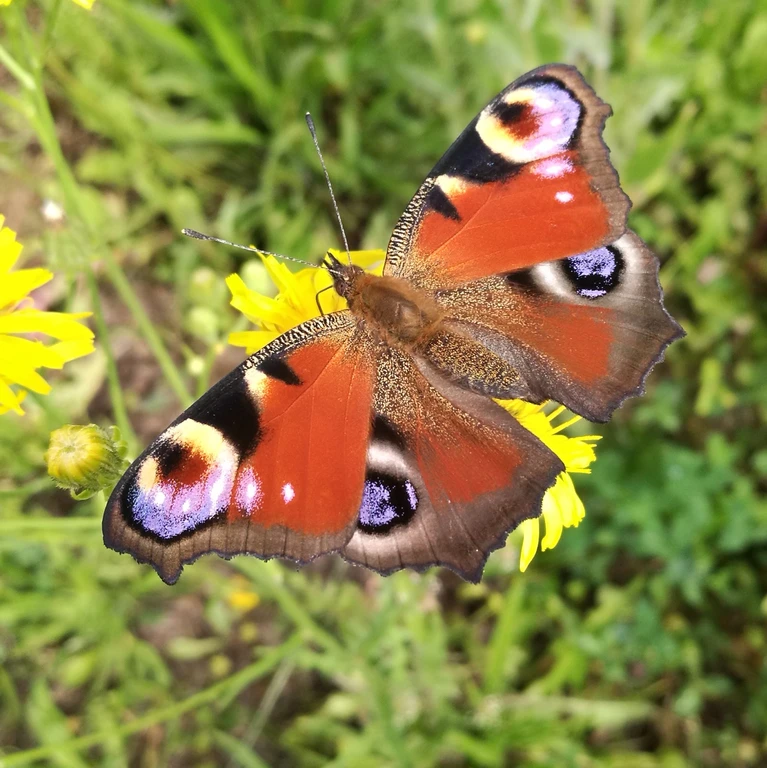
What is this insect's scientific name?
Aglais io
